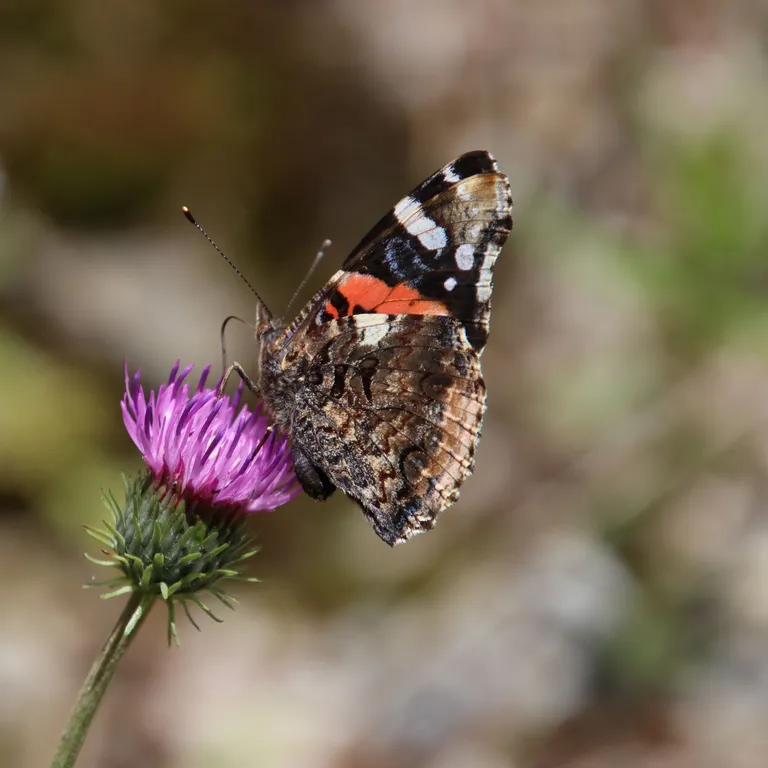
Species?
Vanessa atalanta
